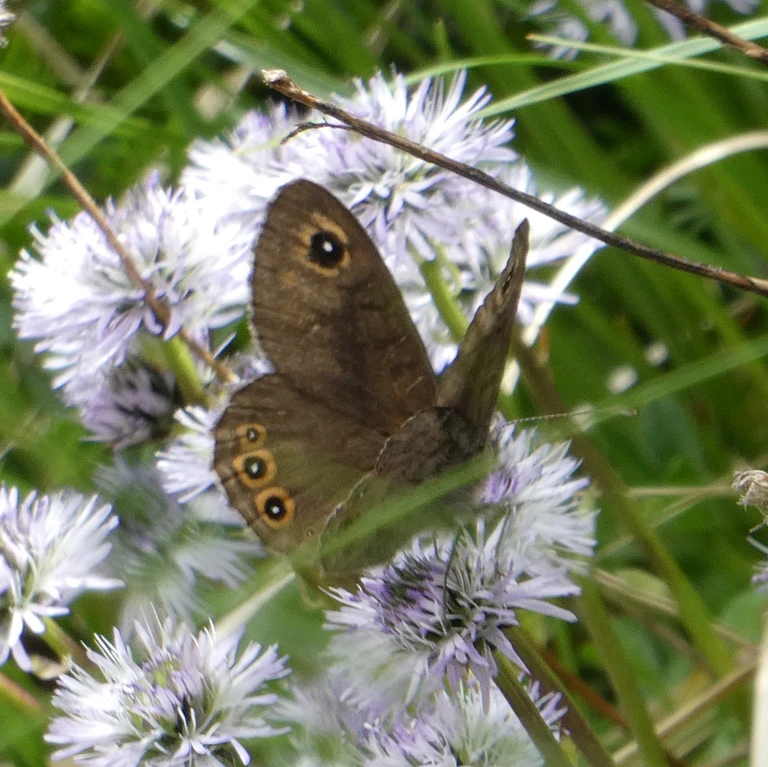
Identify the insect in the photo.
Lasiommata petropolitana (also Pararge petropolitana)
